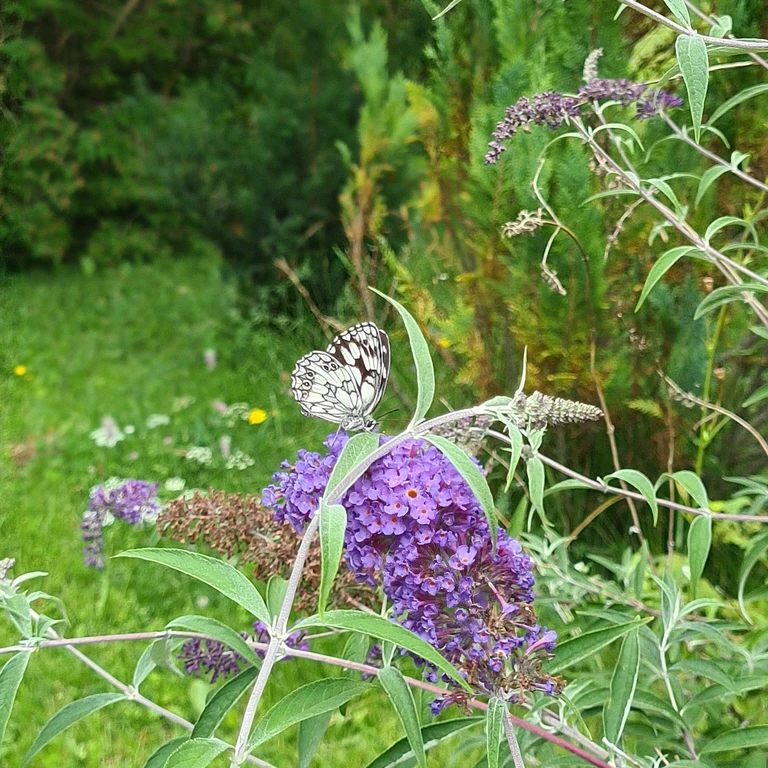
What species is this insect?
Melanargia galathea
